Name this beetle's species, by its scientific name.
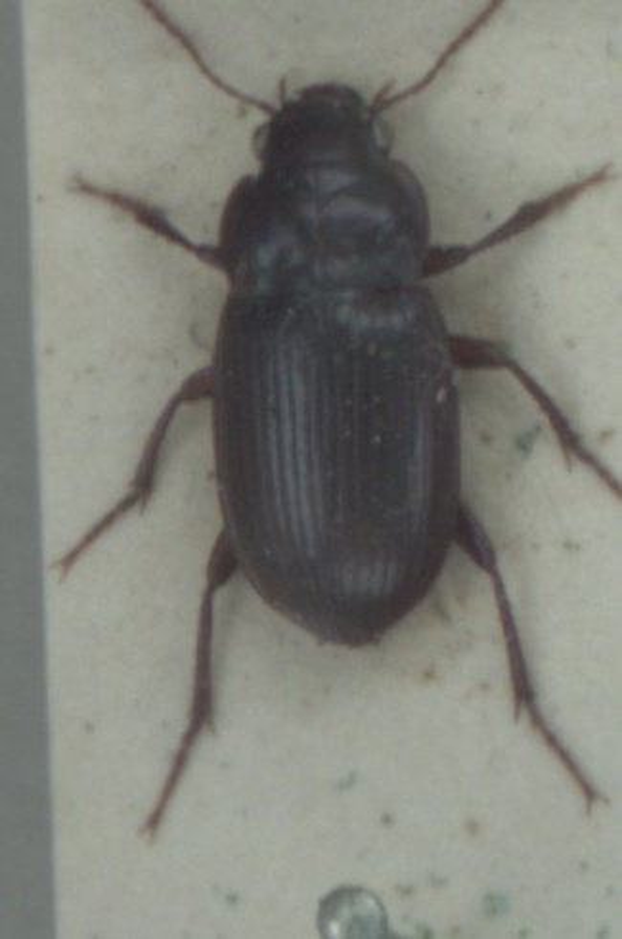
Amara fulva
